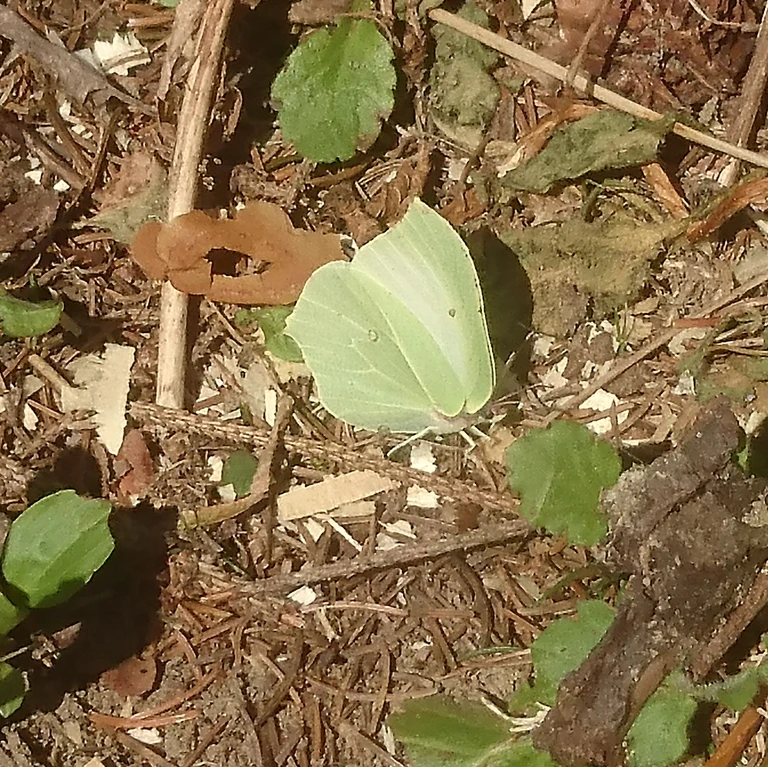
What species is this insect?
Gonepteryx rhamni
